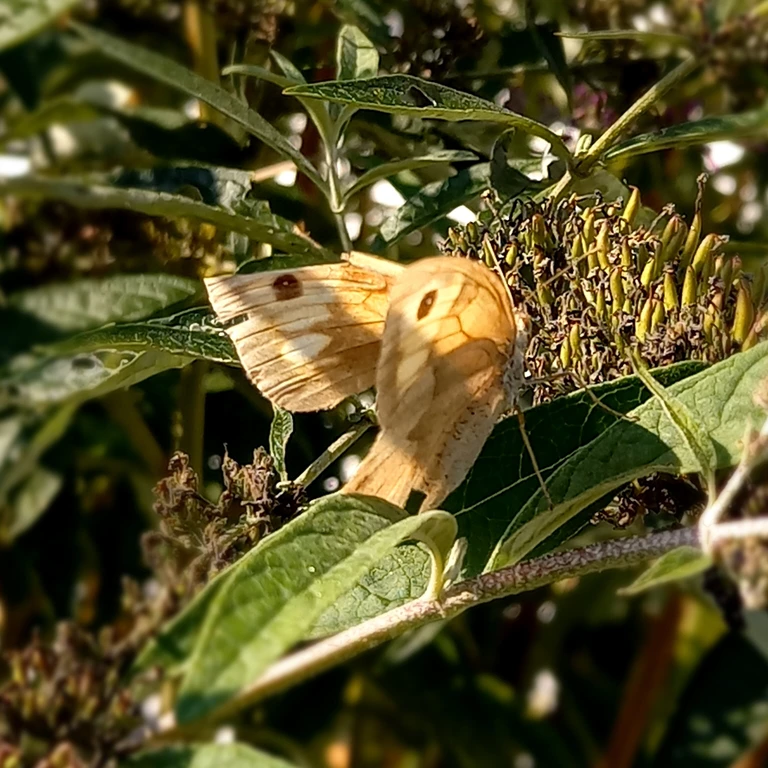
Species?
Maniola jurtina
